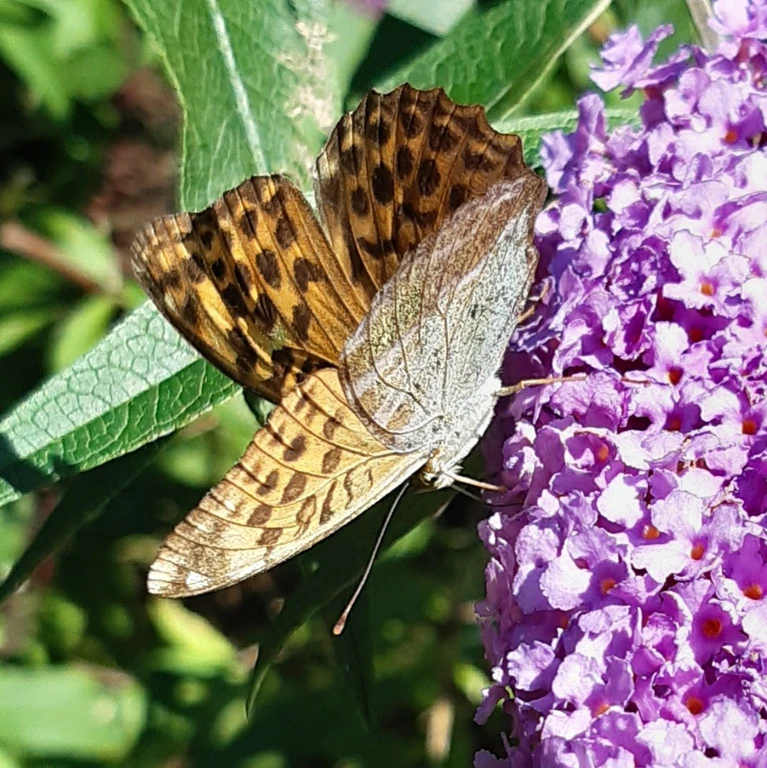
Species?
Argynnis paphia
